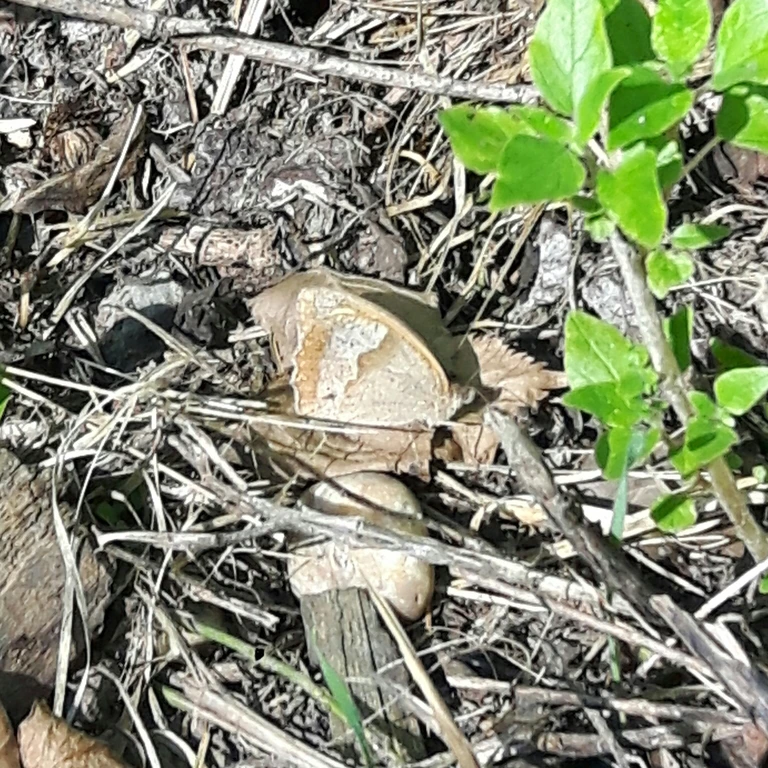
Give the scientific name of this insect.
Maniola jurtina
